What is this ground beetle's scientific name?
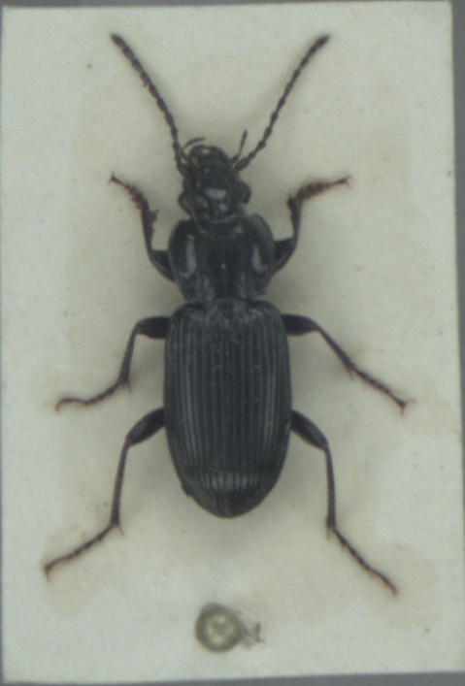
Pterostichus nigrita
